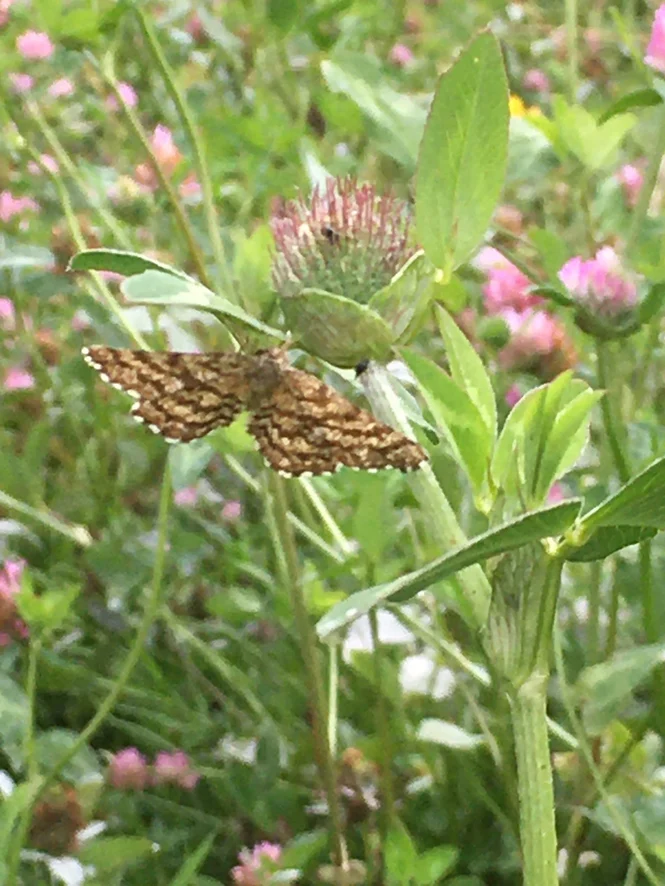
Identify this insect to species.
Ematurga atomaria
